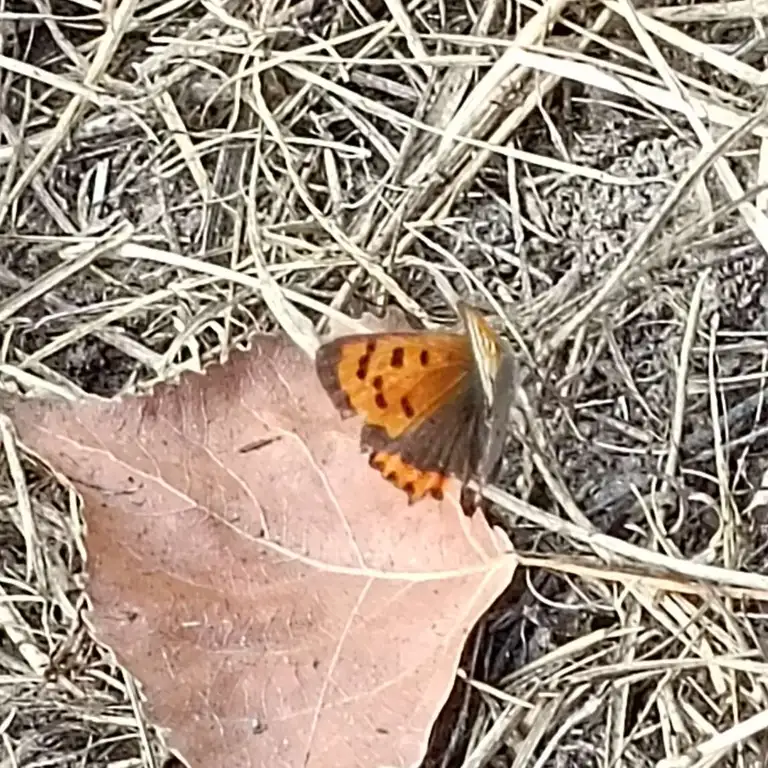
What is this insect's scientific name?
Lycaena phlaeas
